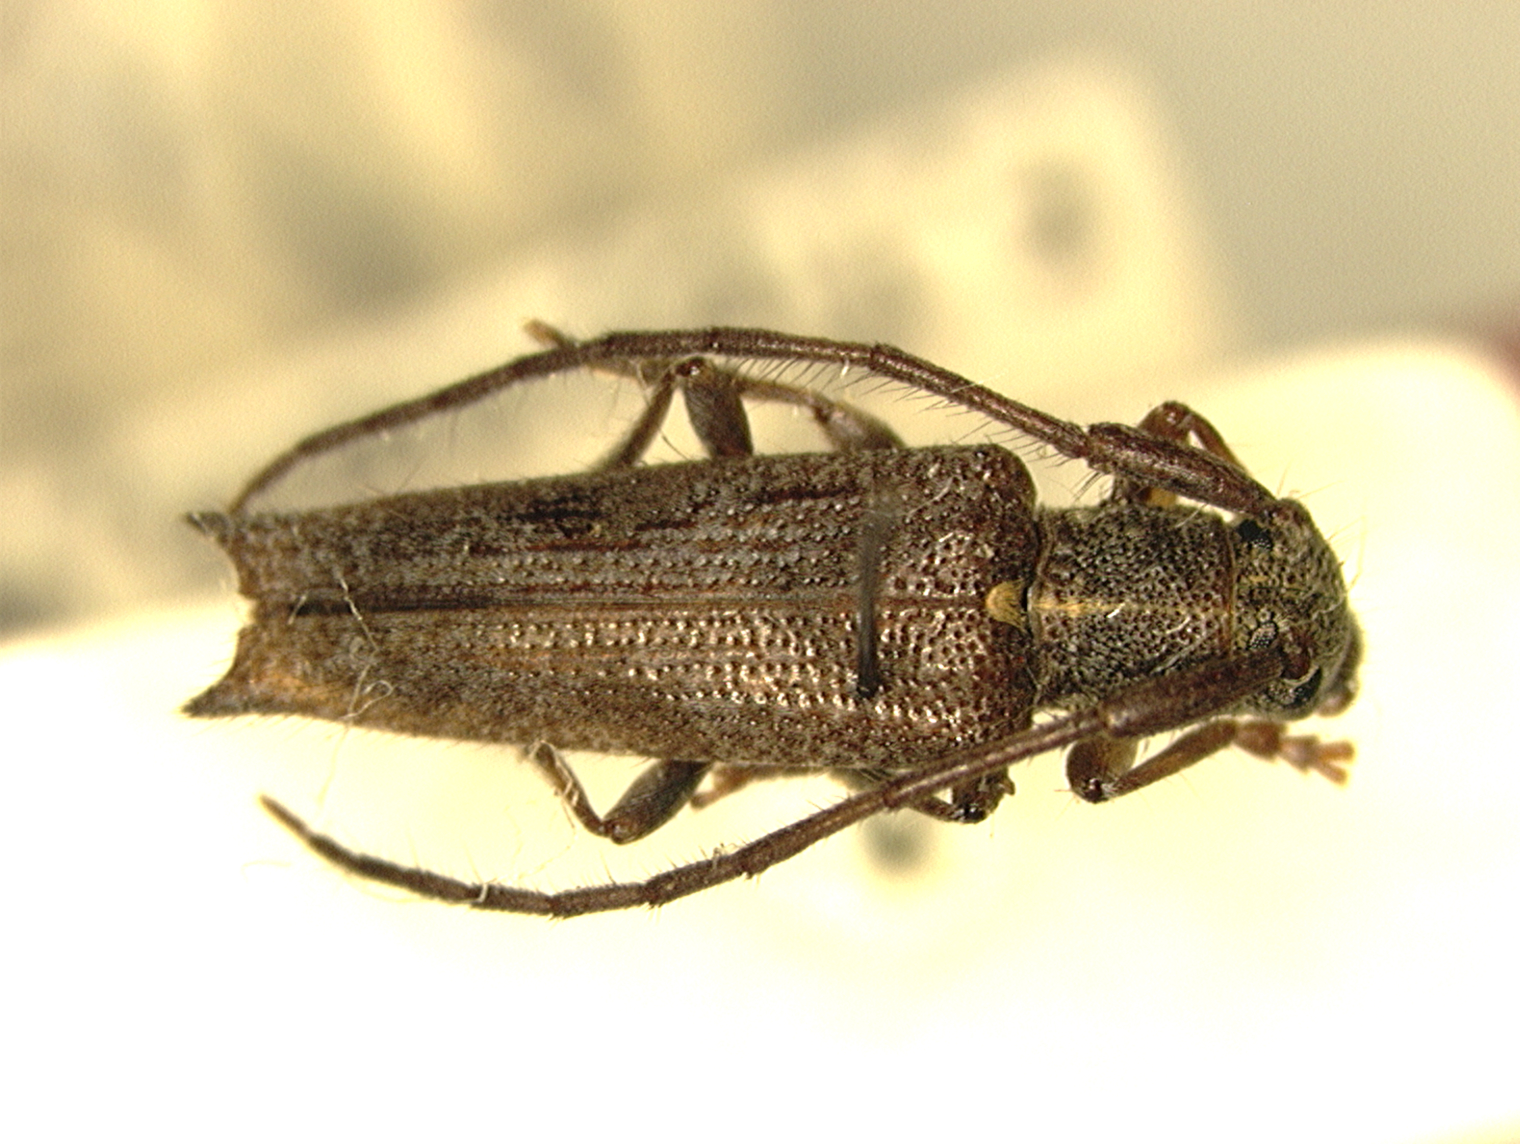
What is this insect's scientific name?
Blabia strandiella
